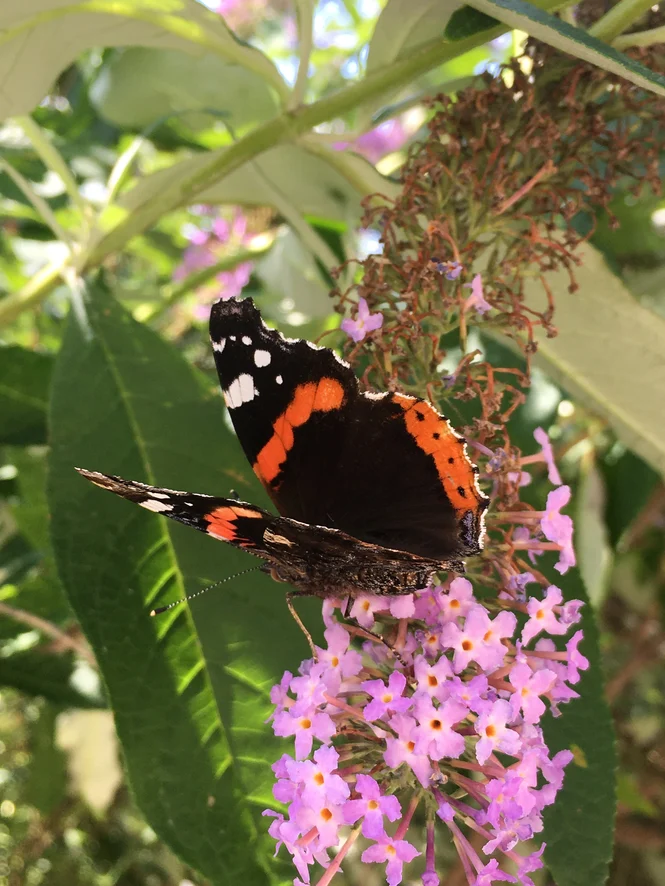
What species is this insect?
Vanessa atalanta
